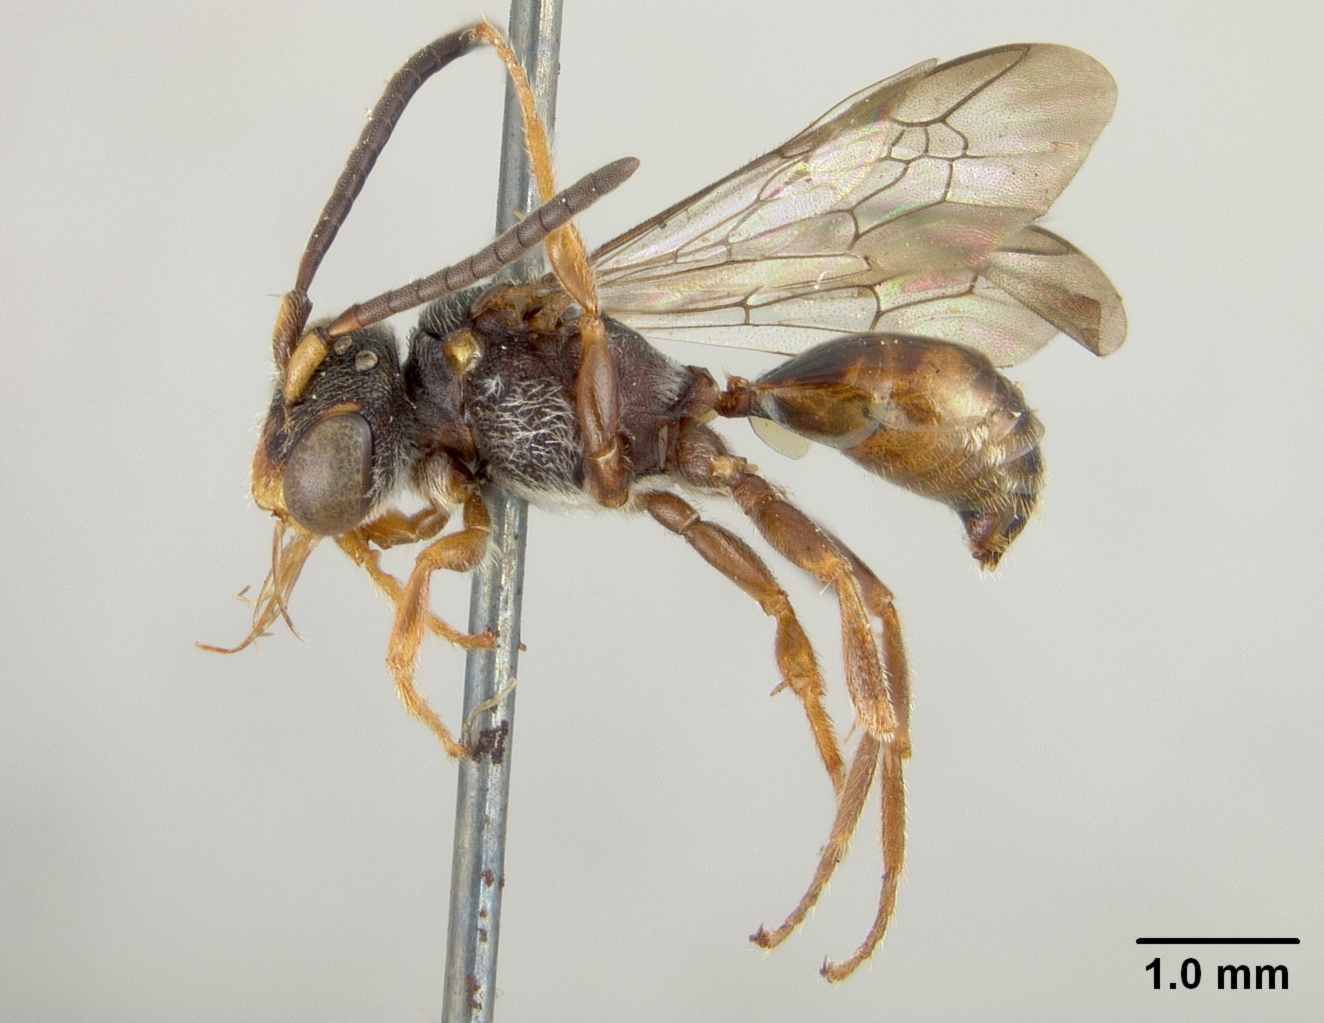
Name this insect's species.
Nomada mindanaonis
